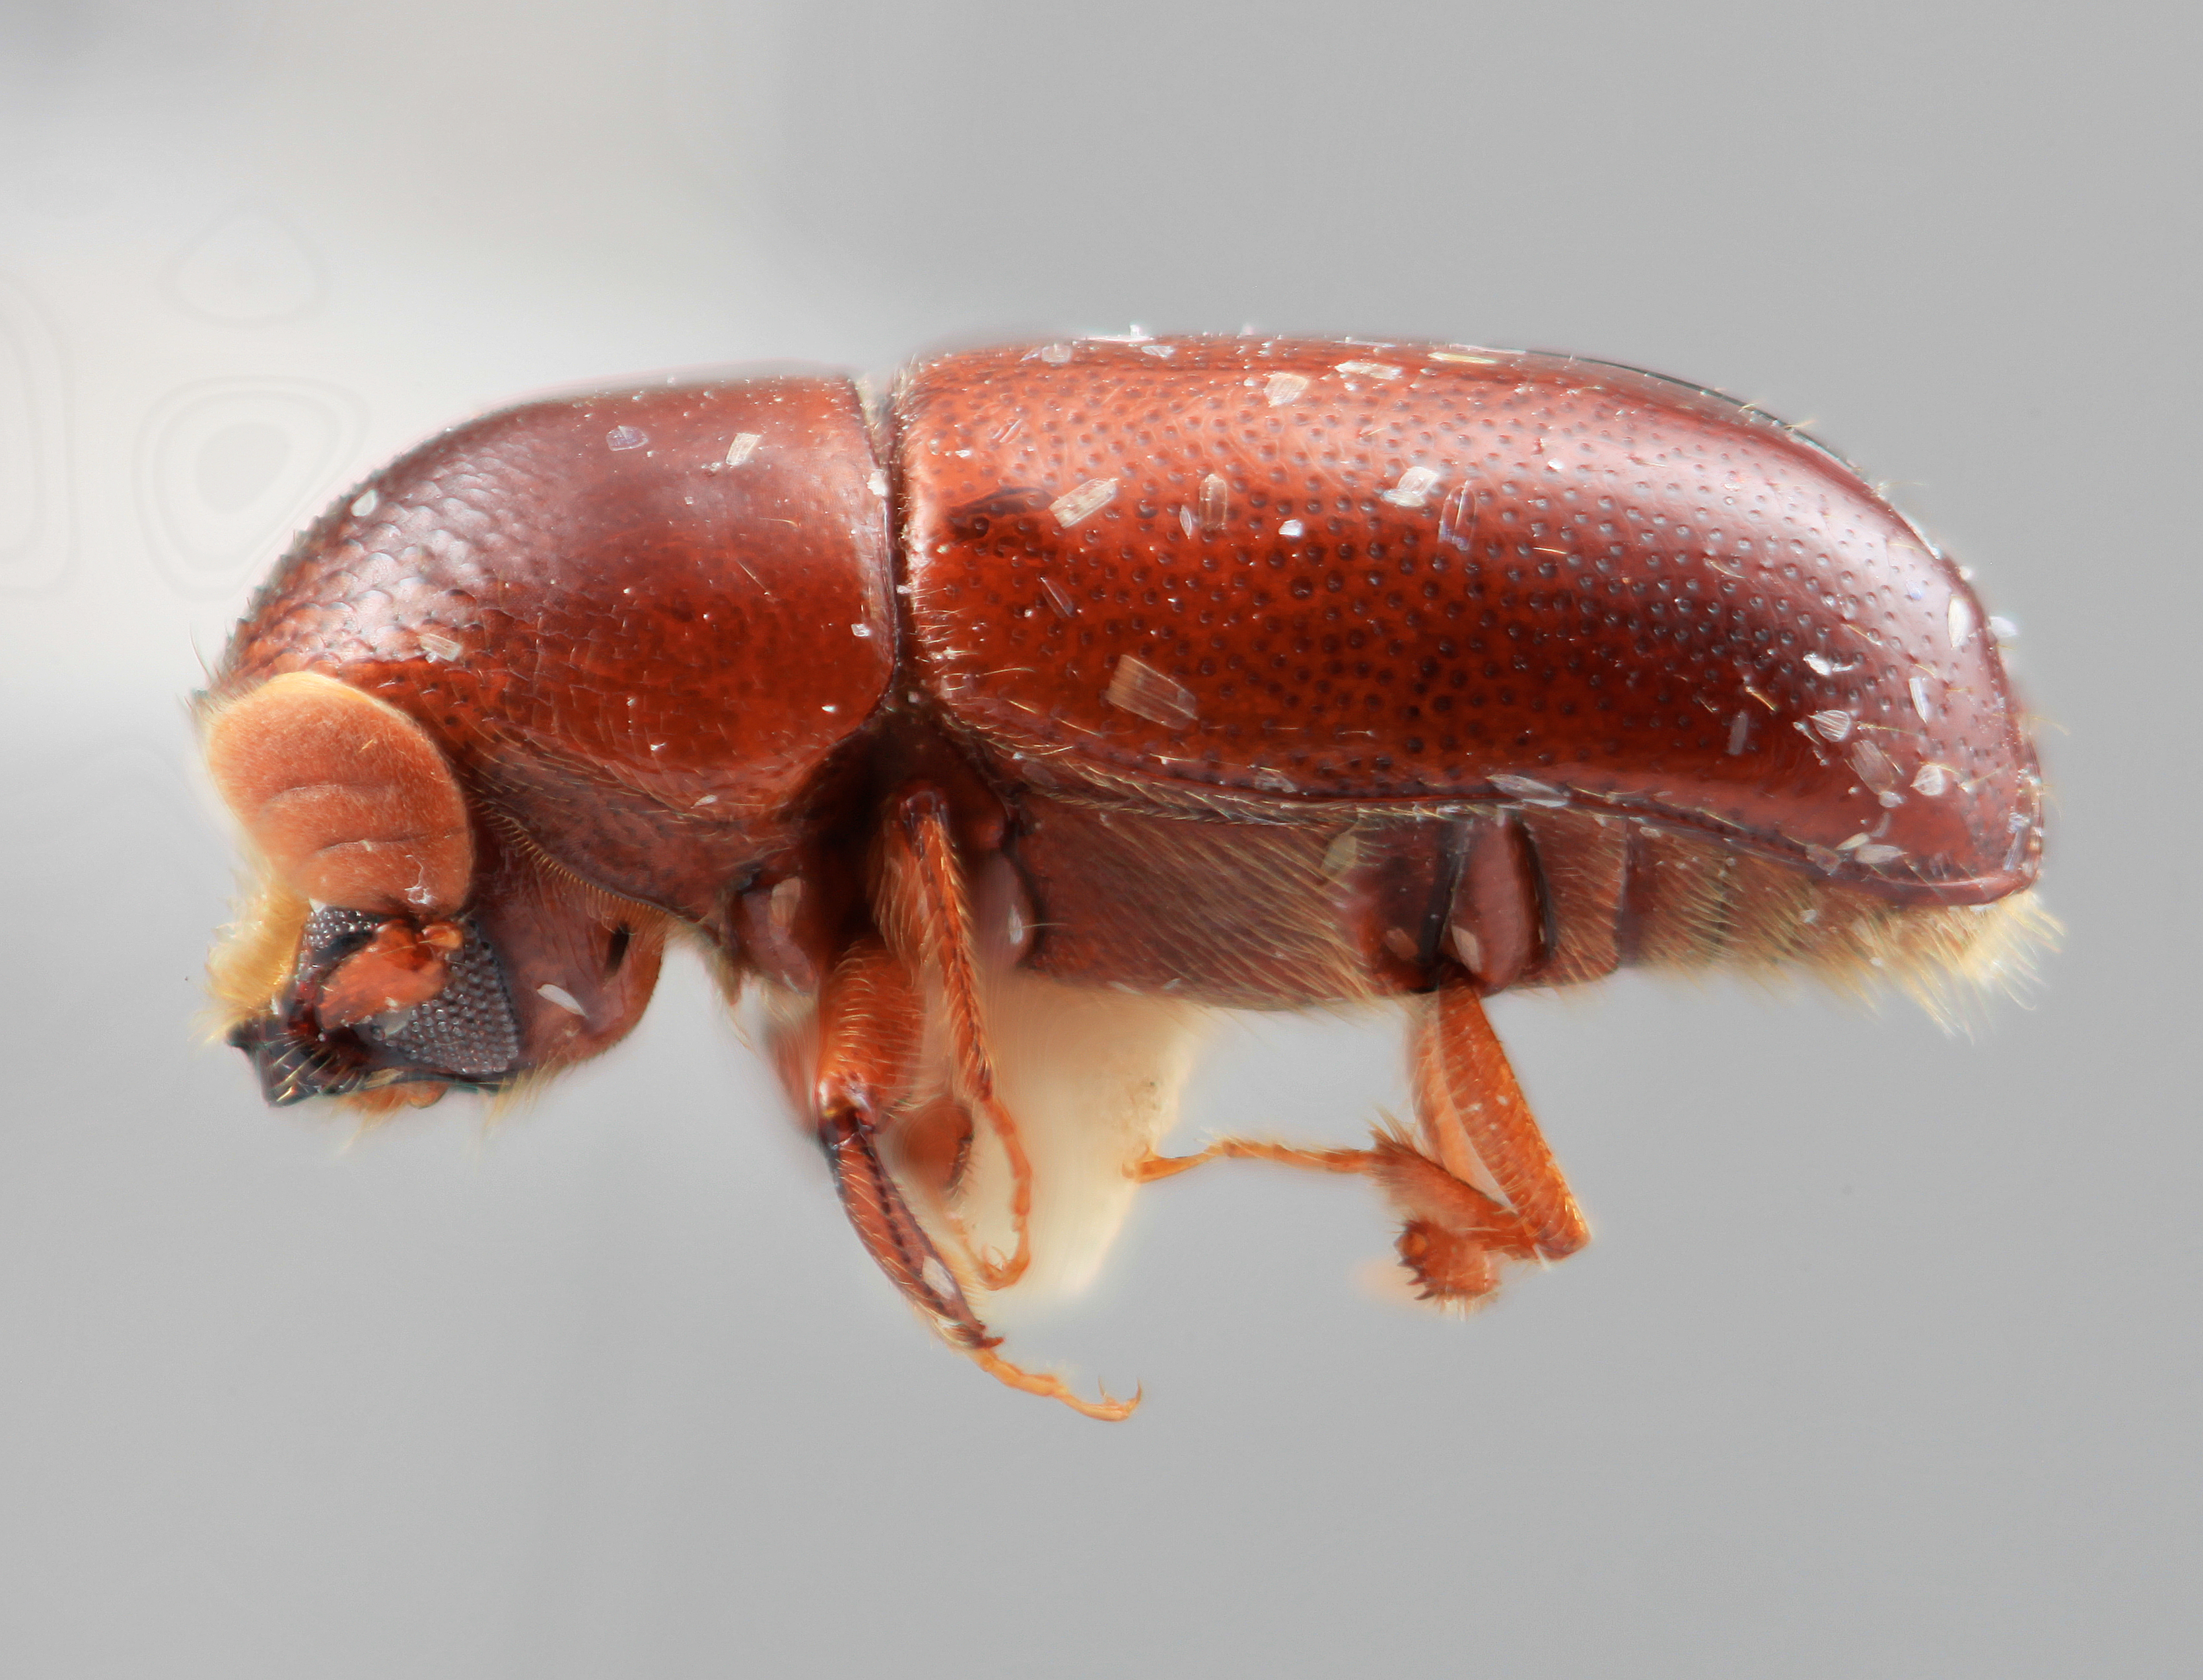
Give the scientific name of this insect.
Corthylus chiriquensis
